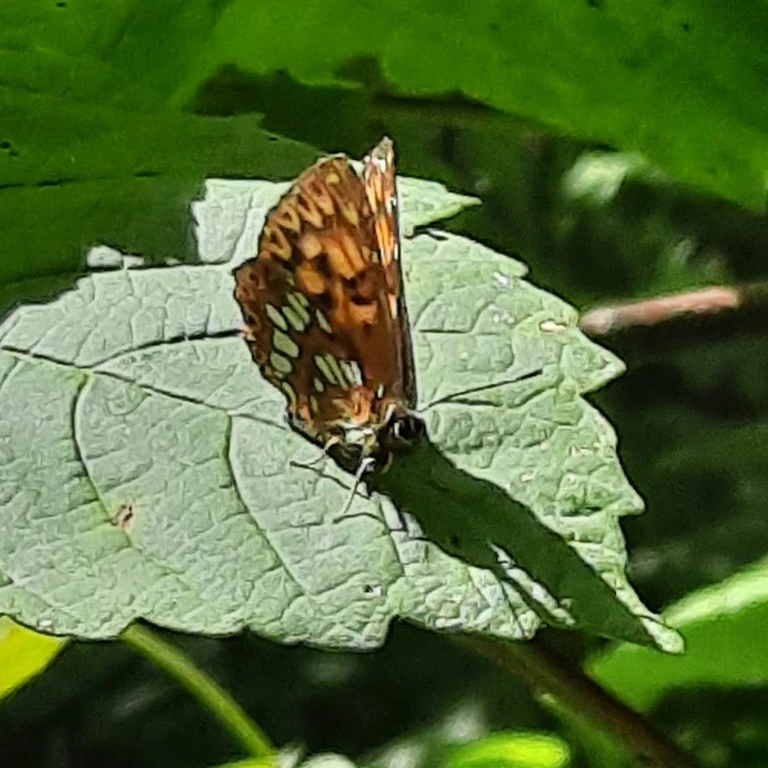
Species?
Hamearis lucina
